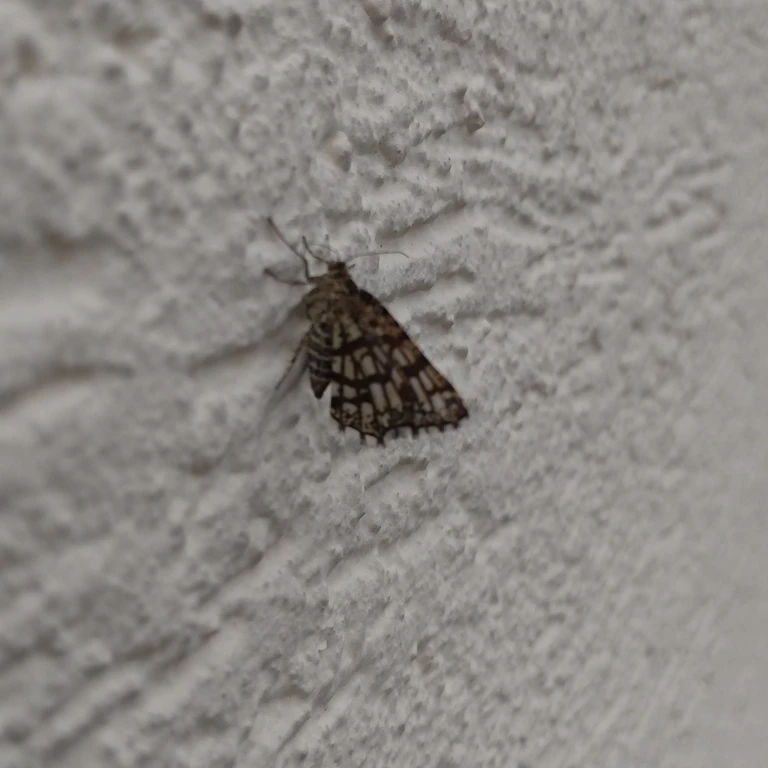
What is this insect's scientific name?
Chiasmia clathrata
